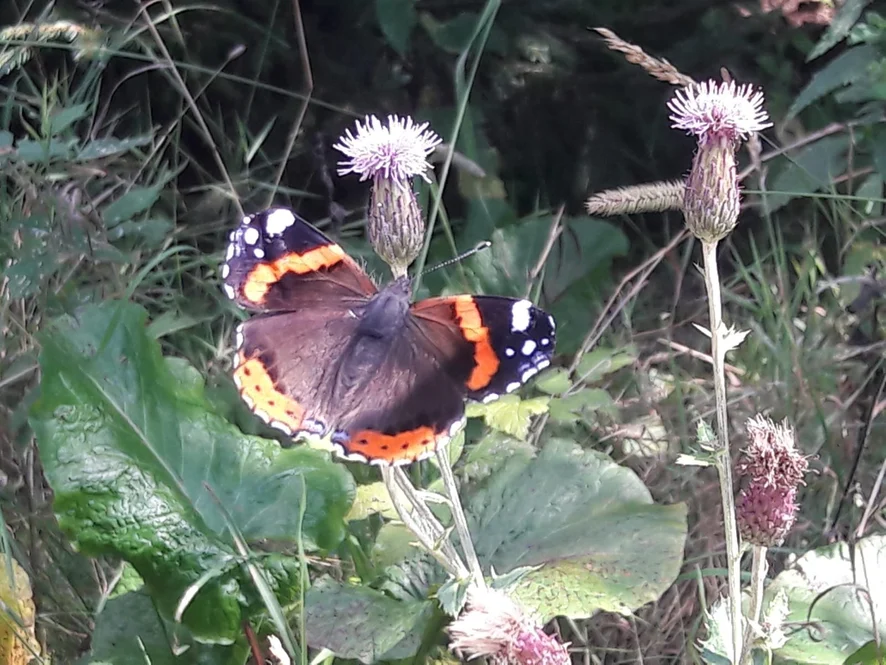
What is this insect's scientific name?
Vanessa atalanta
